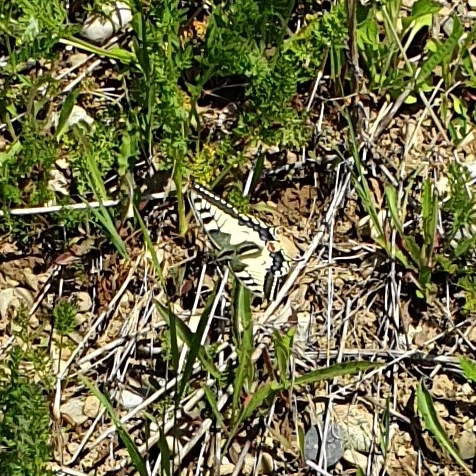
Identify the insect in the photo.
Papilio machaon
